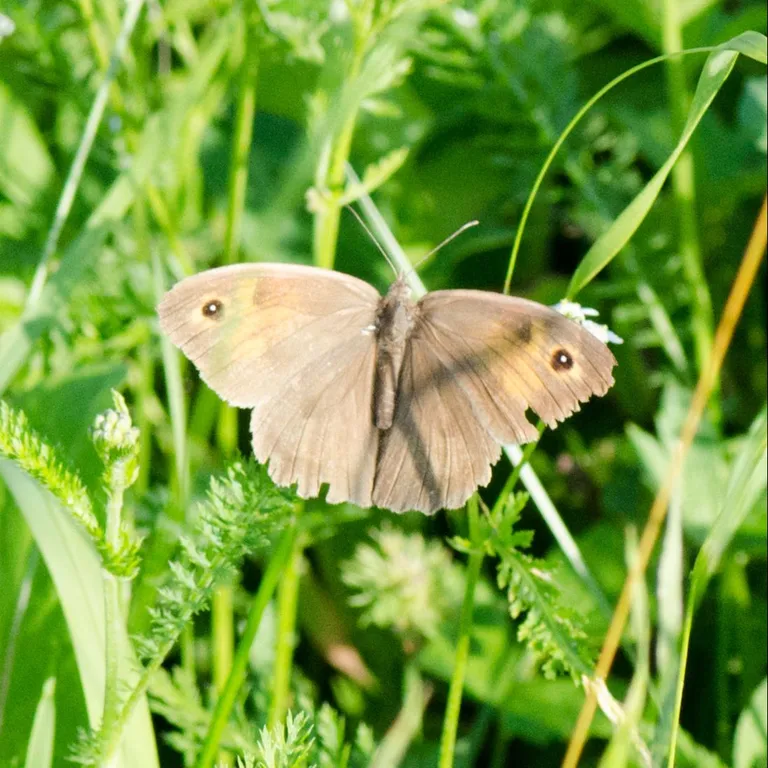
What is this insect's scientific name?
Maniola jurtina
